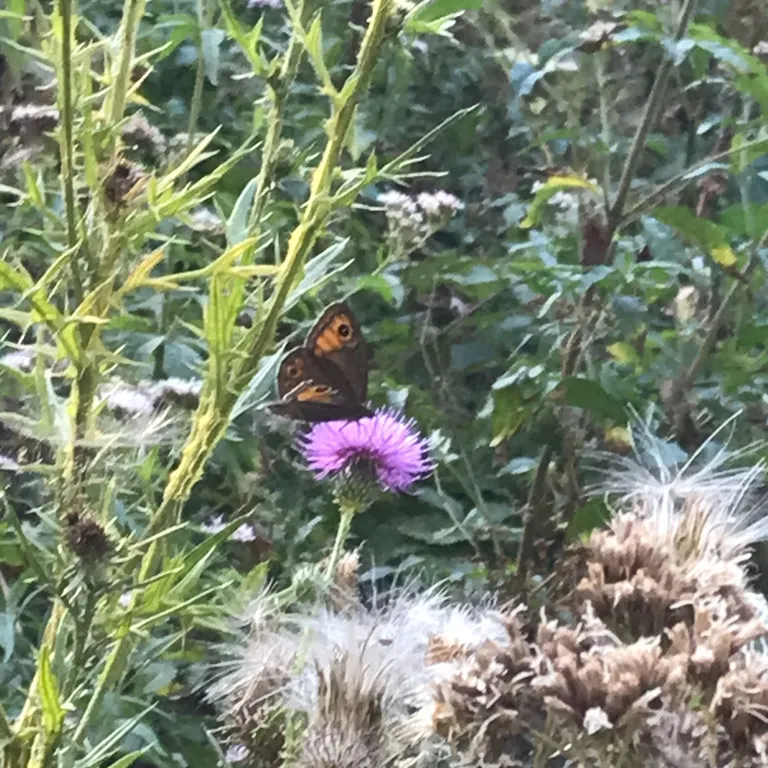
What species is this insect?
Lasiommata maera (also Pararge maera)
